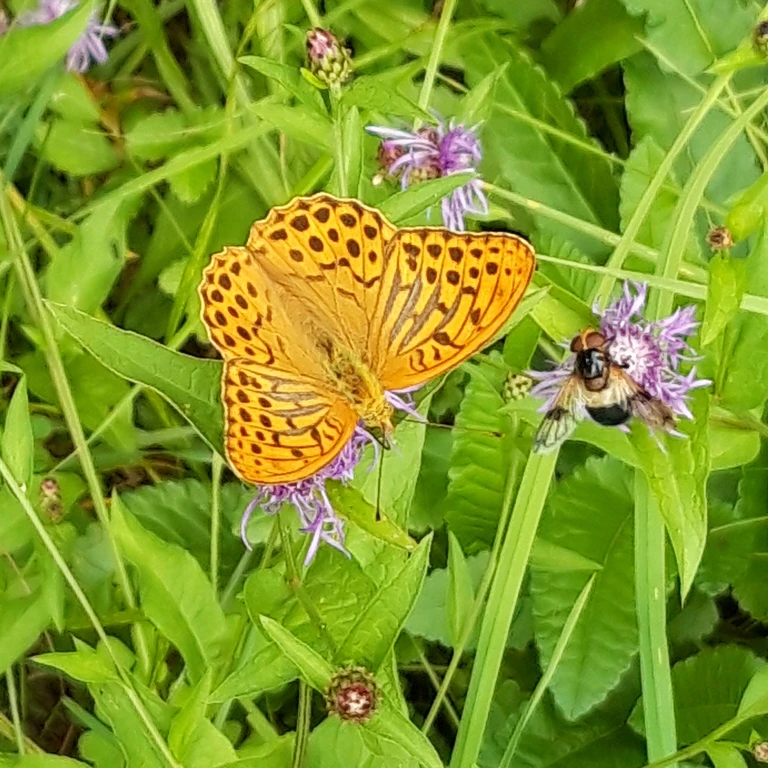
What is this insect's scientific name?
Argynnis paphia
